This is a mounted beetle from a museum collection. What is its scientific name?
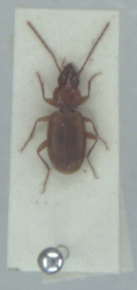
Trechus fulvus
